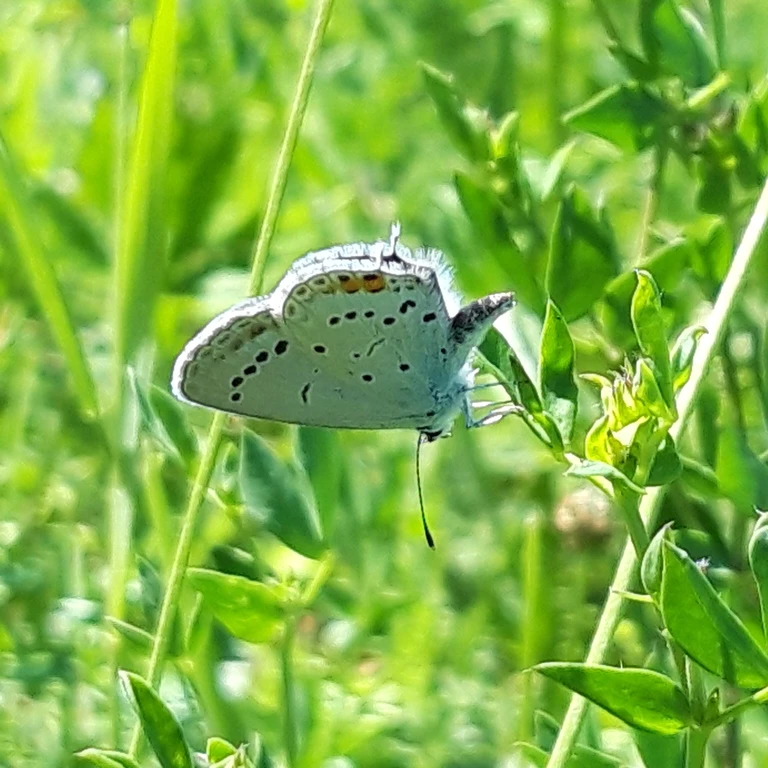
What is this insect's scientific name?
Cupido argiades (also Elkalyce argiades)
